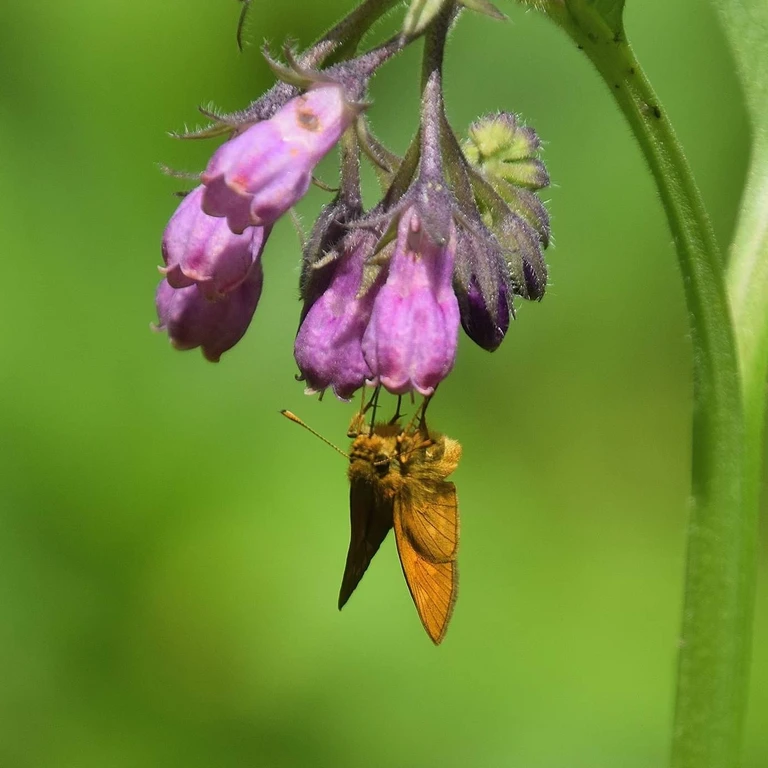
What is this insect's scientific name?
Ochlodes sylvanus (also Ochlodes venata)
